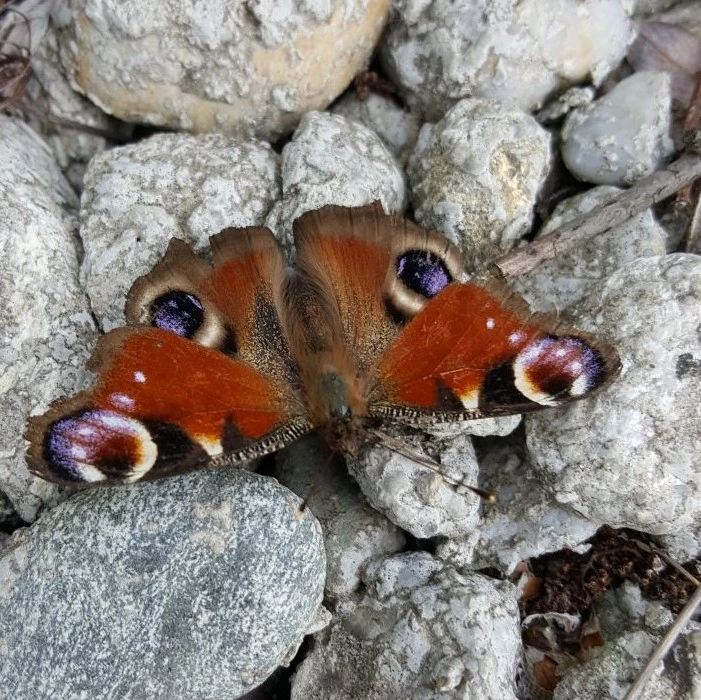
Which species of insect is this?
Aglais io
